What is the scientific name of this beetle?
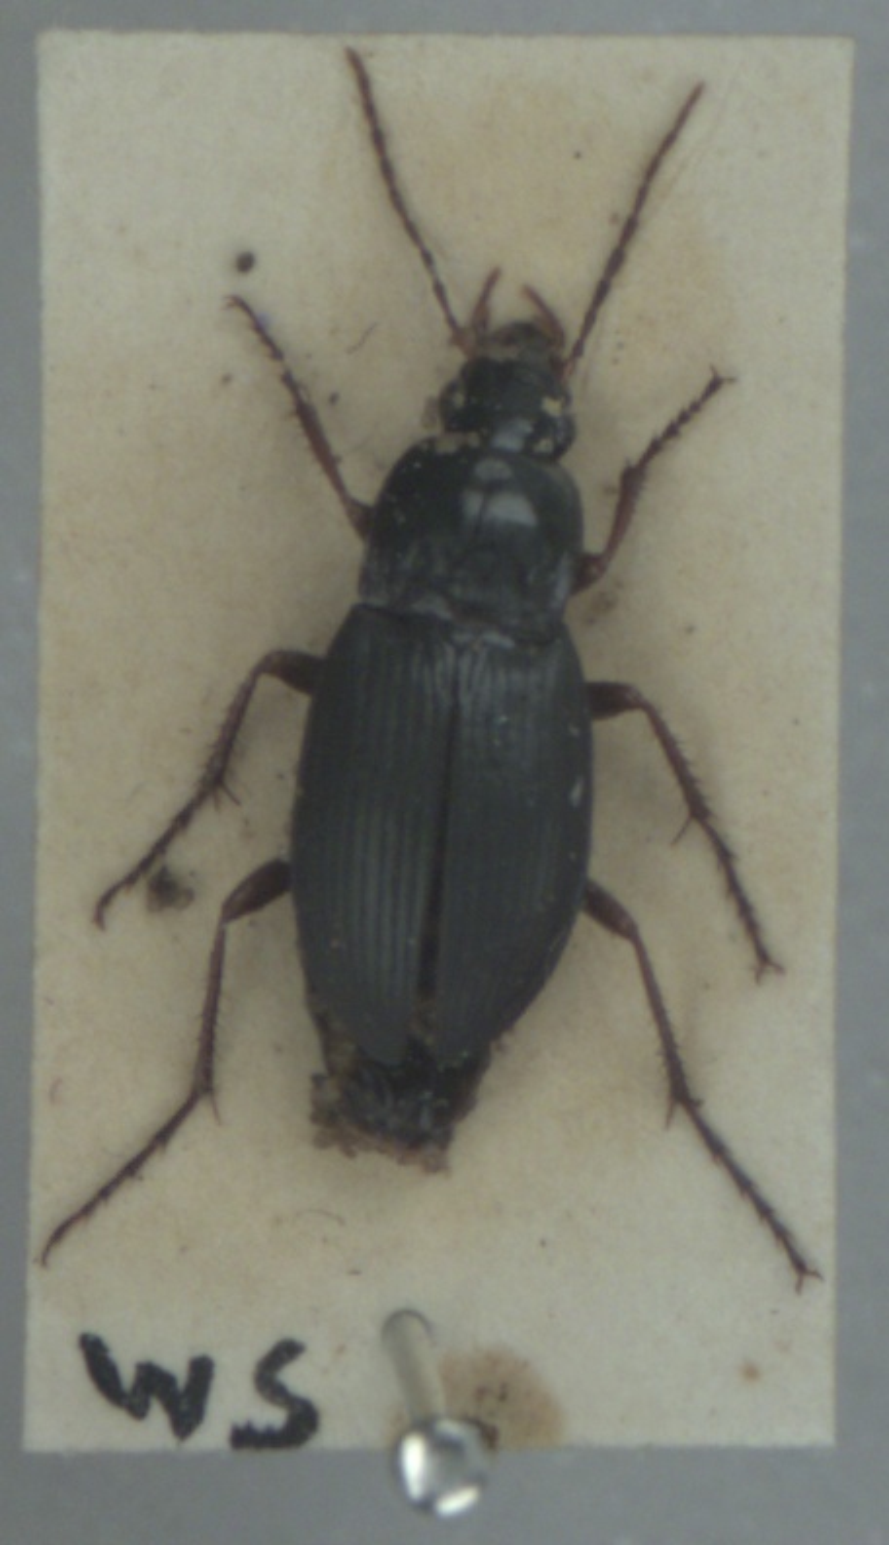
Calathus fuscipes
